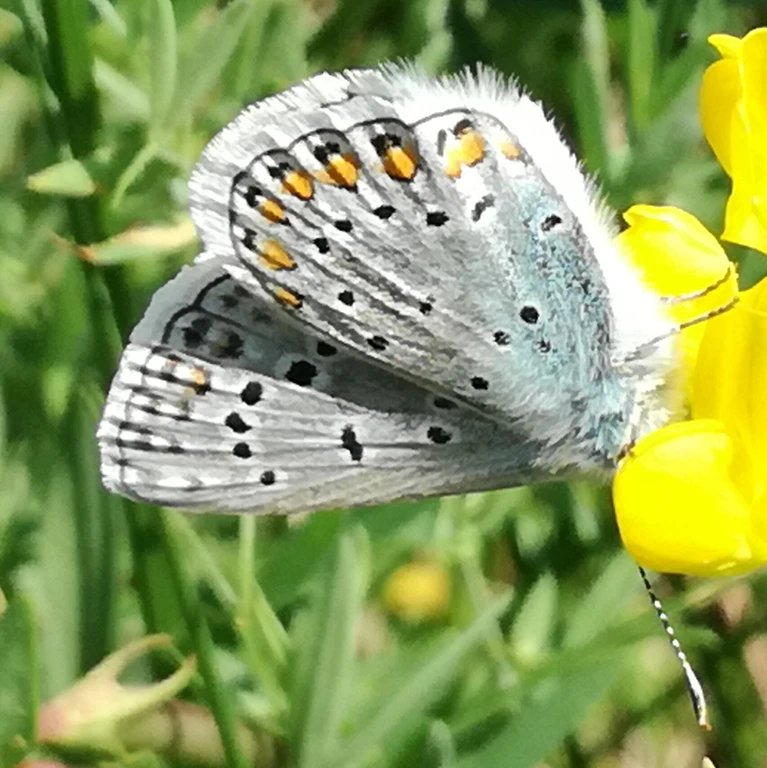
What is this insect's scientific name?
Polyommatus icarus
